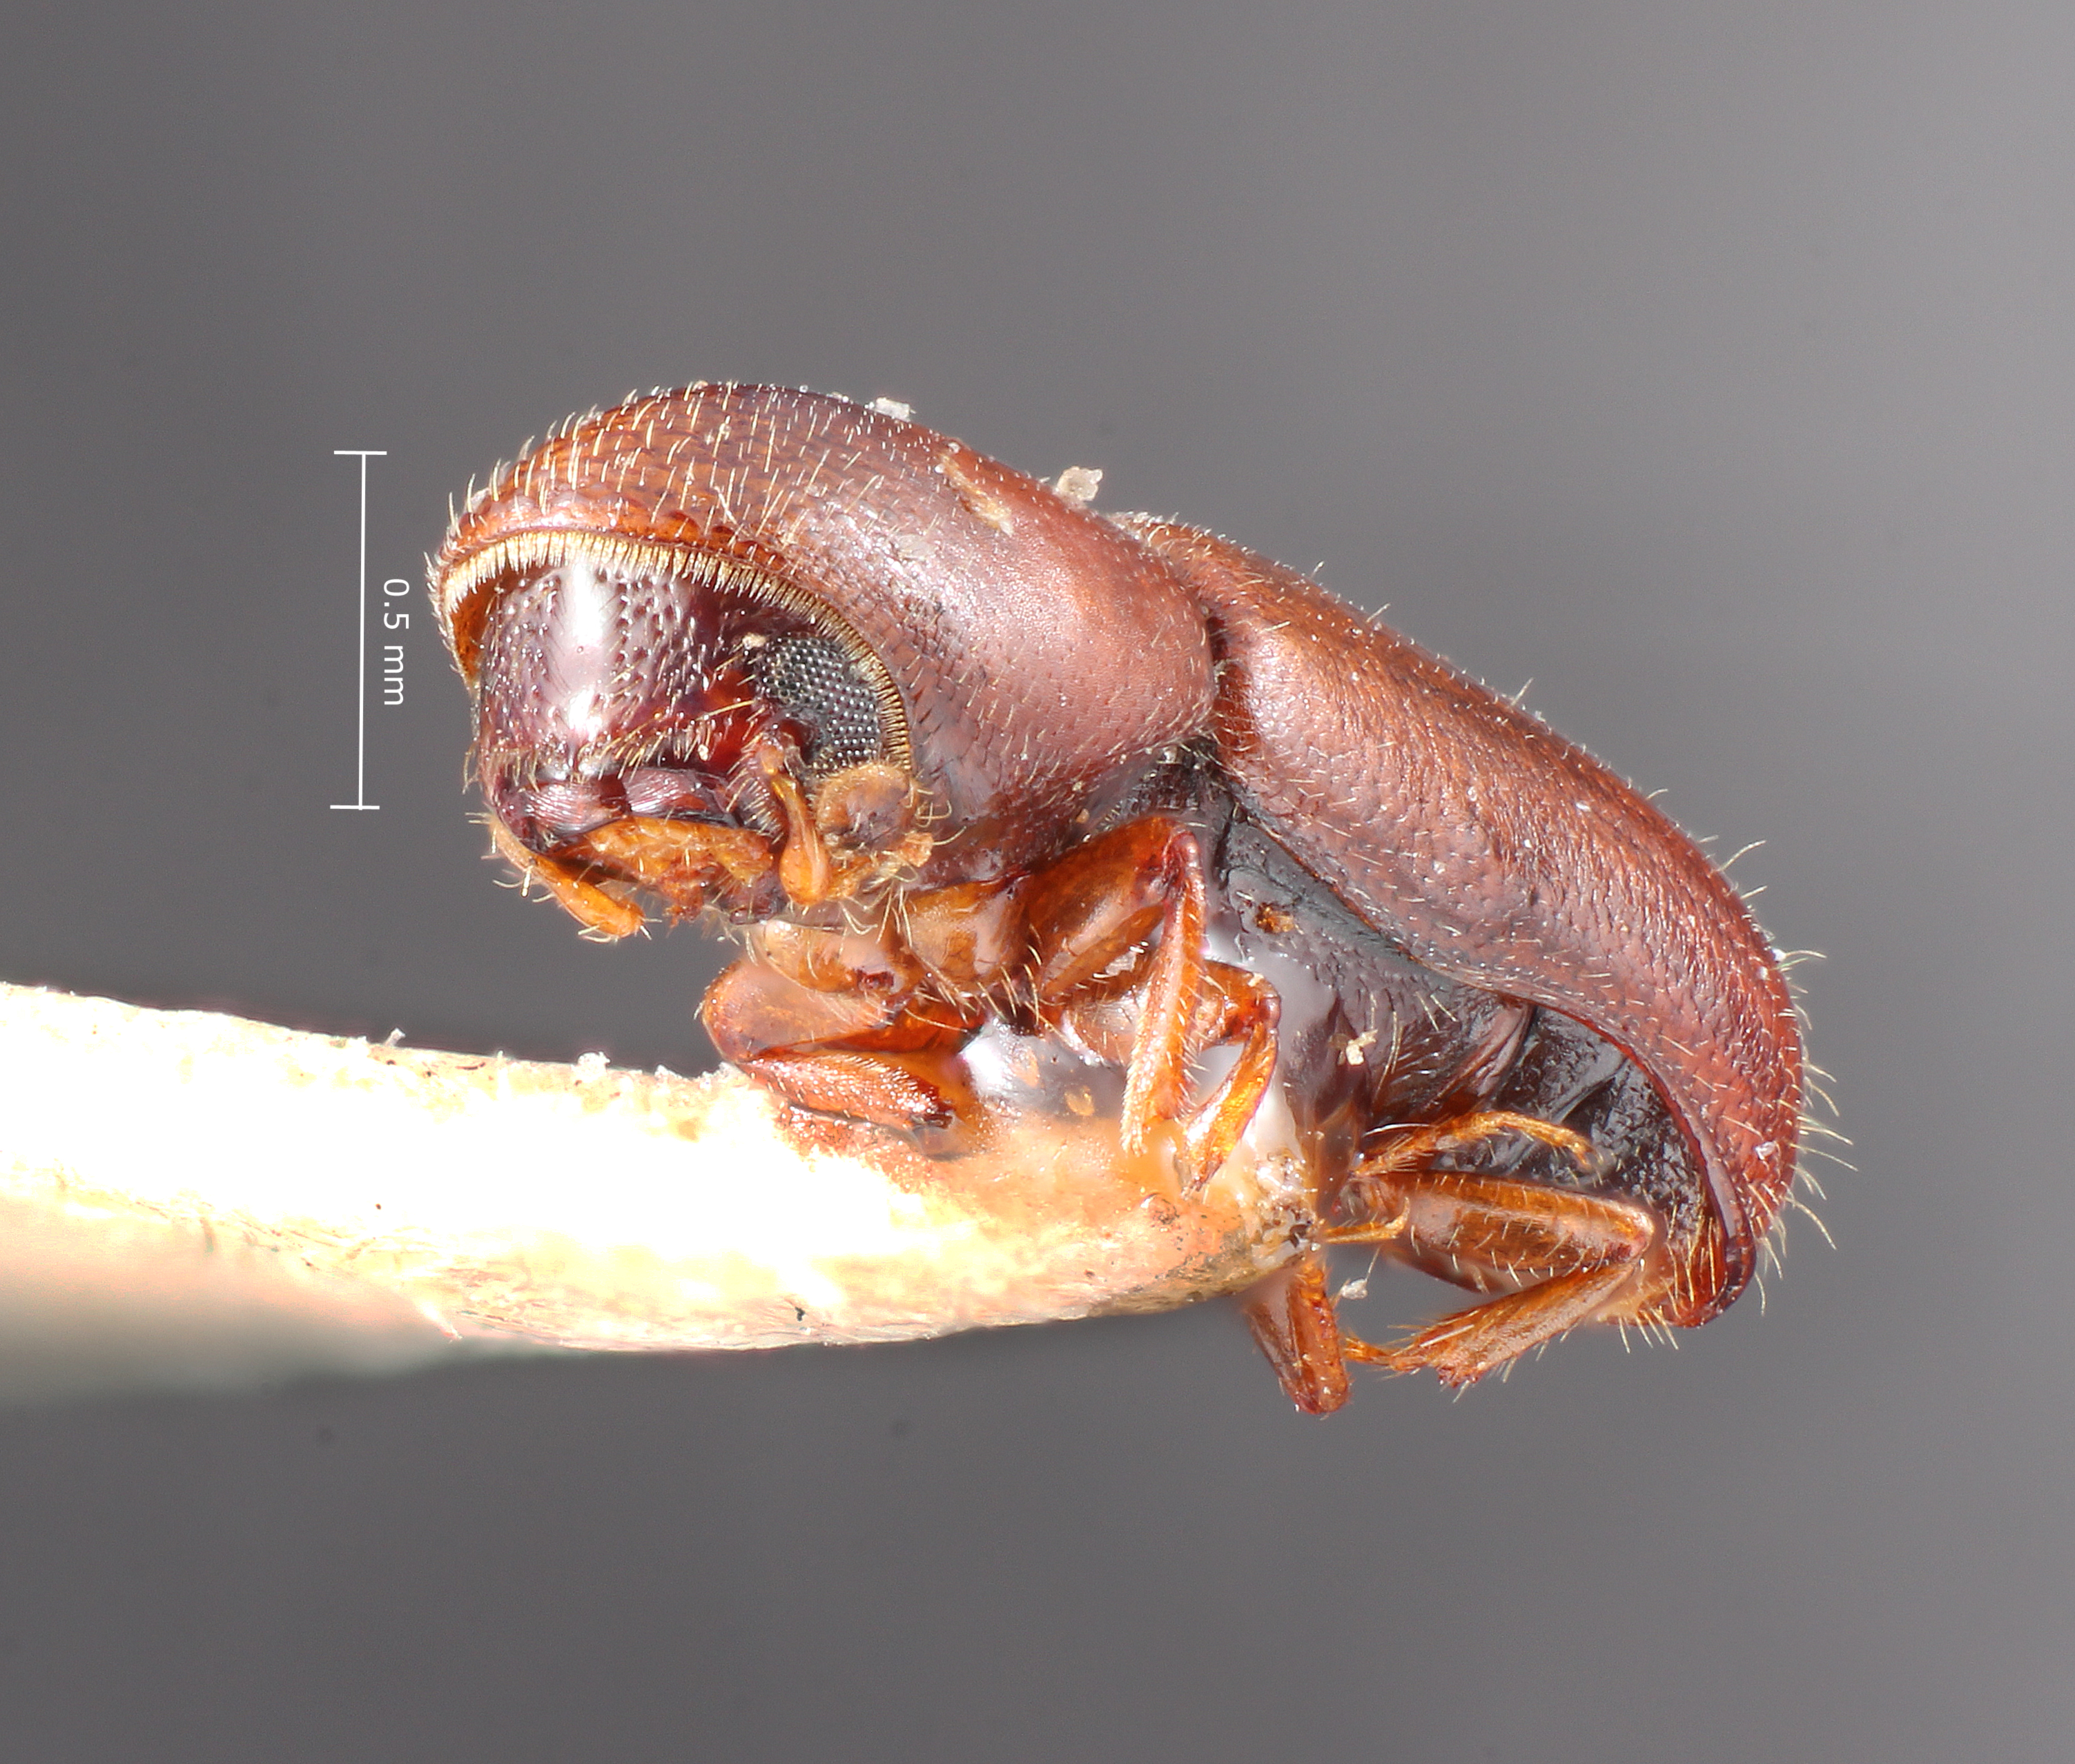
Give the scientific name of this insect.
Gnathotrichus nitidifrons
